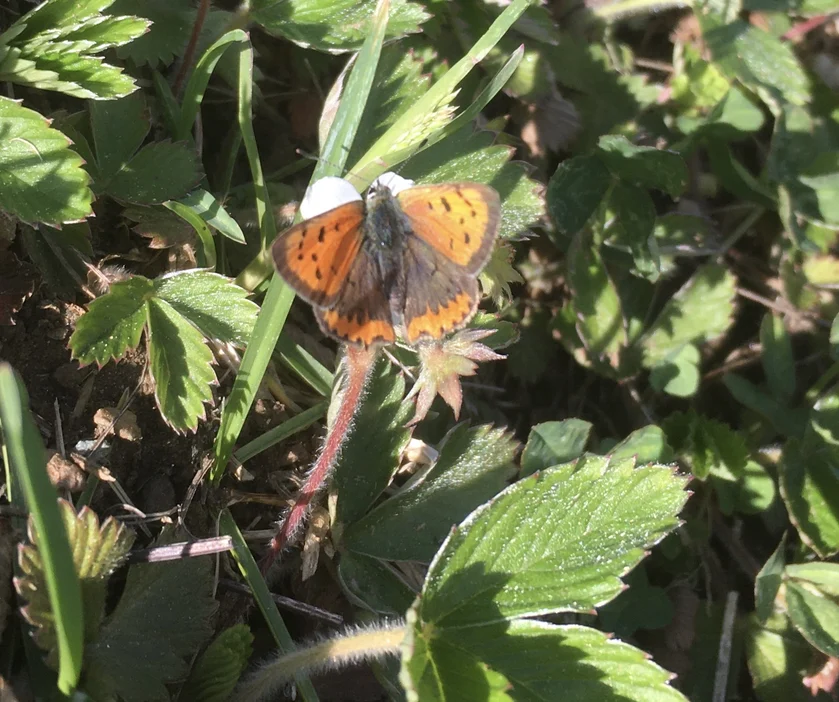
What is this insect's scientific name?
Lycaena phlaeas
